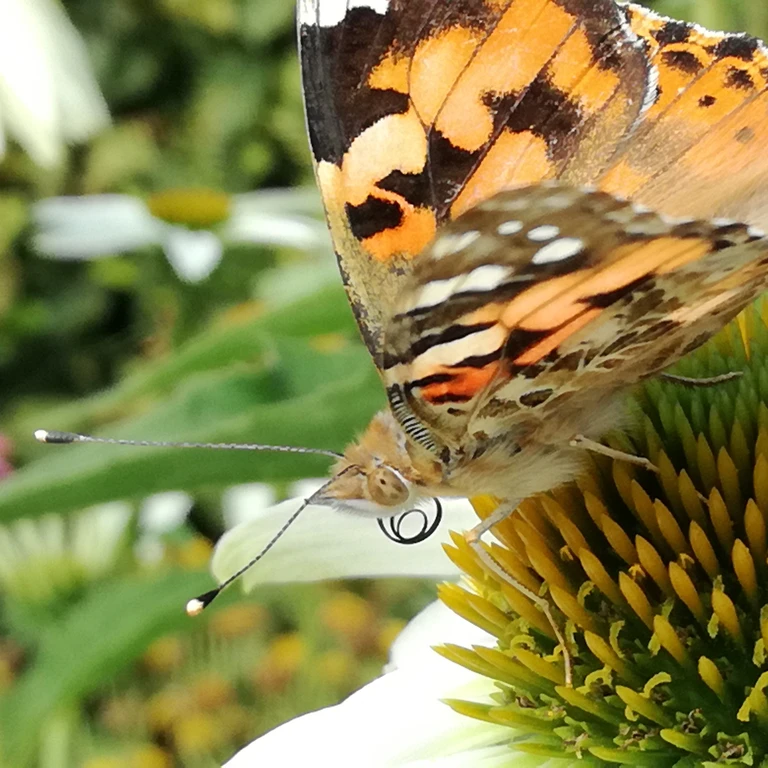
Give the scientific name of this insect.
Vanessa cardui
